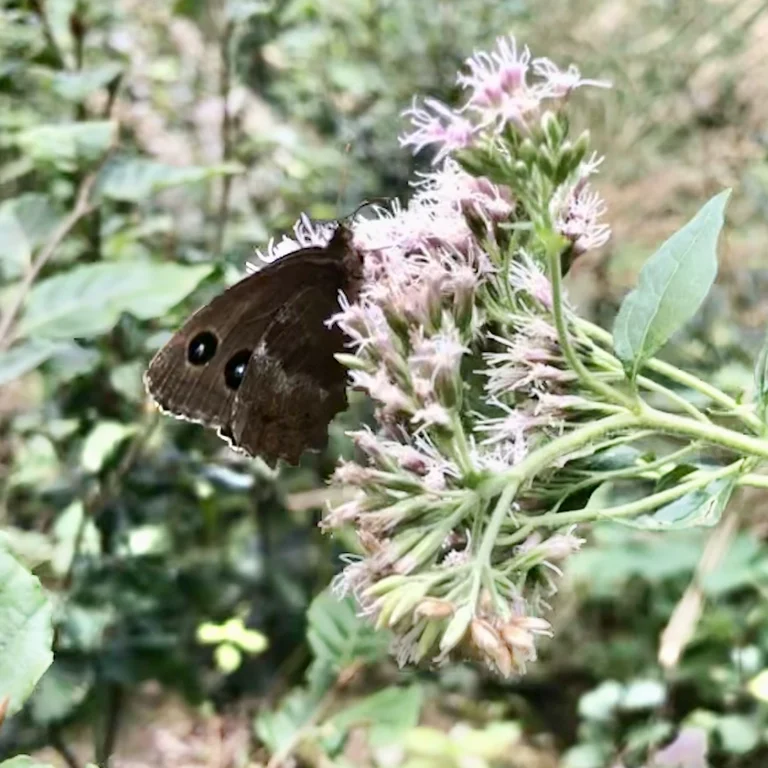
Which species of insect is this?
Minois dryas
